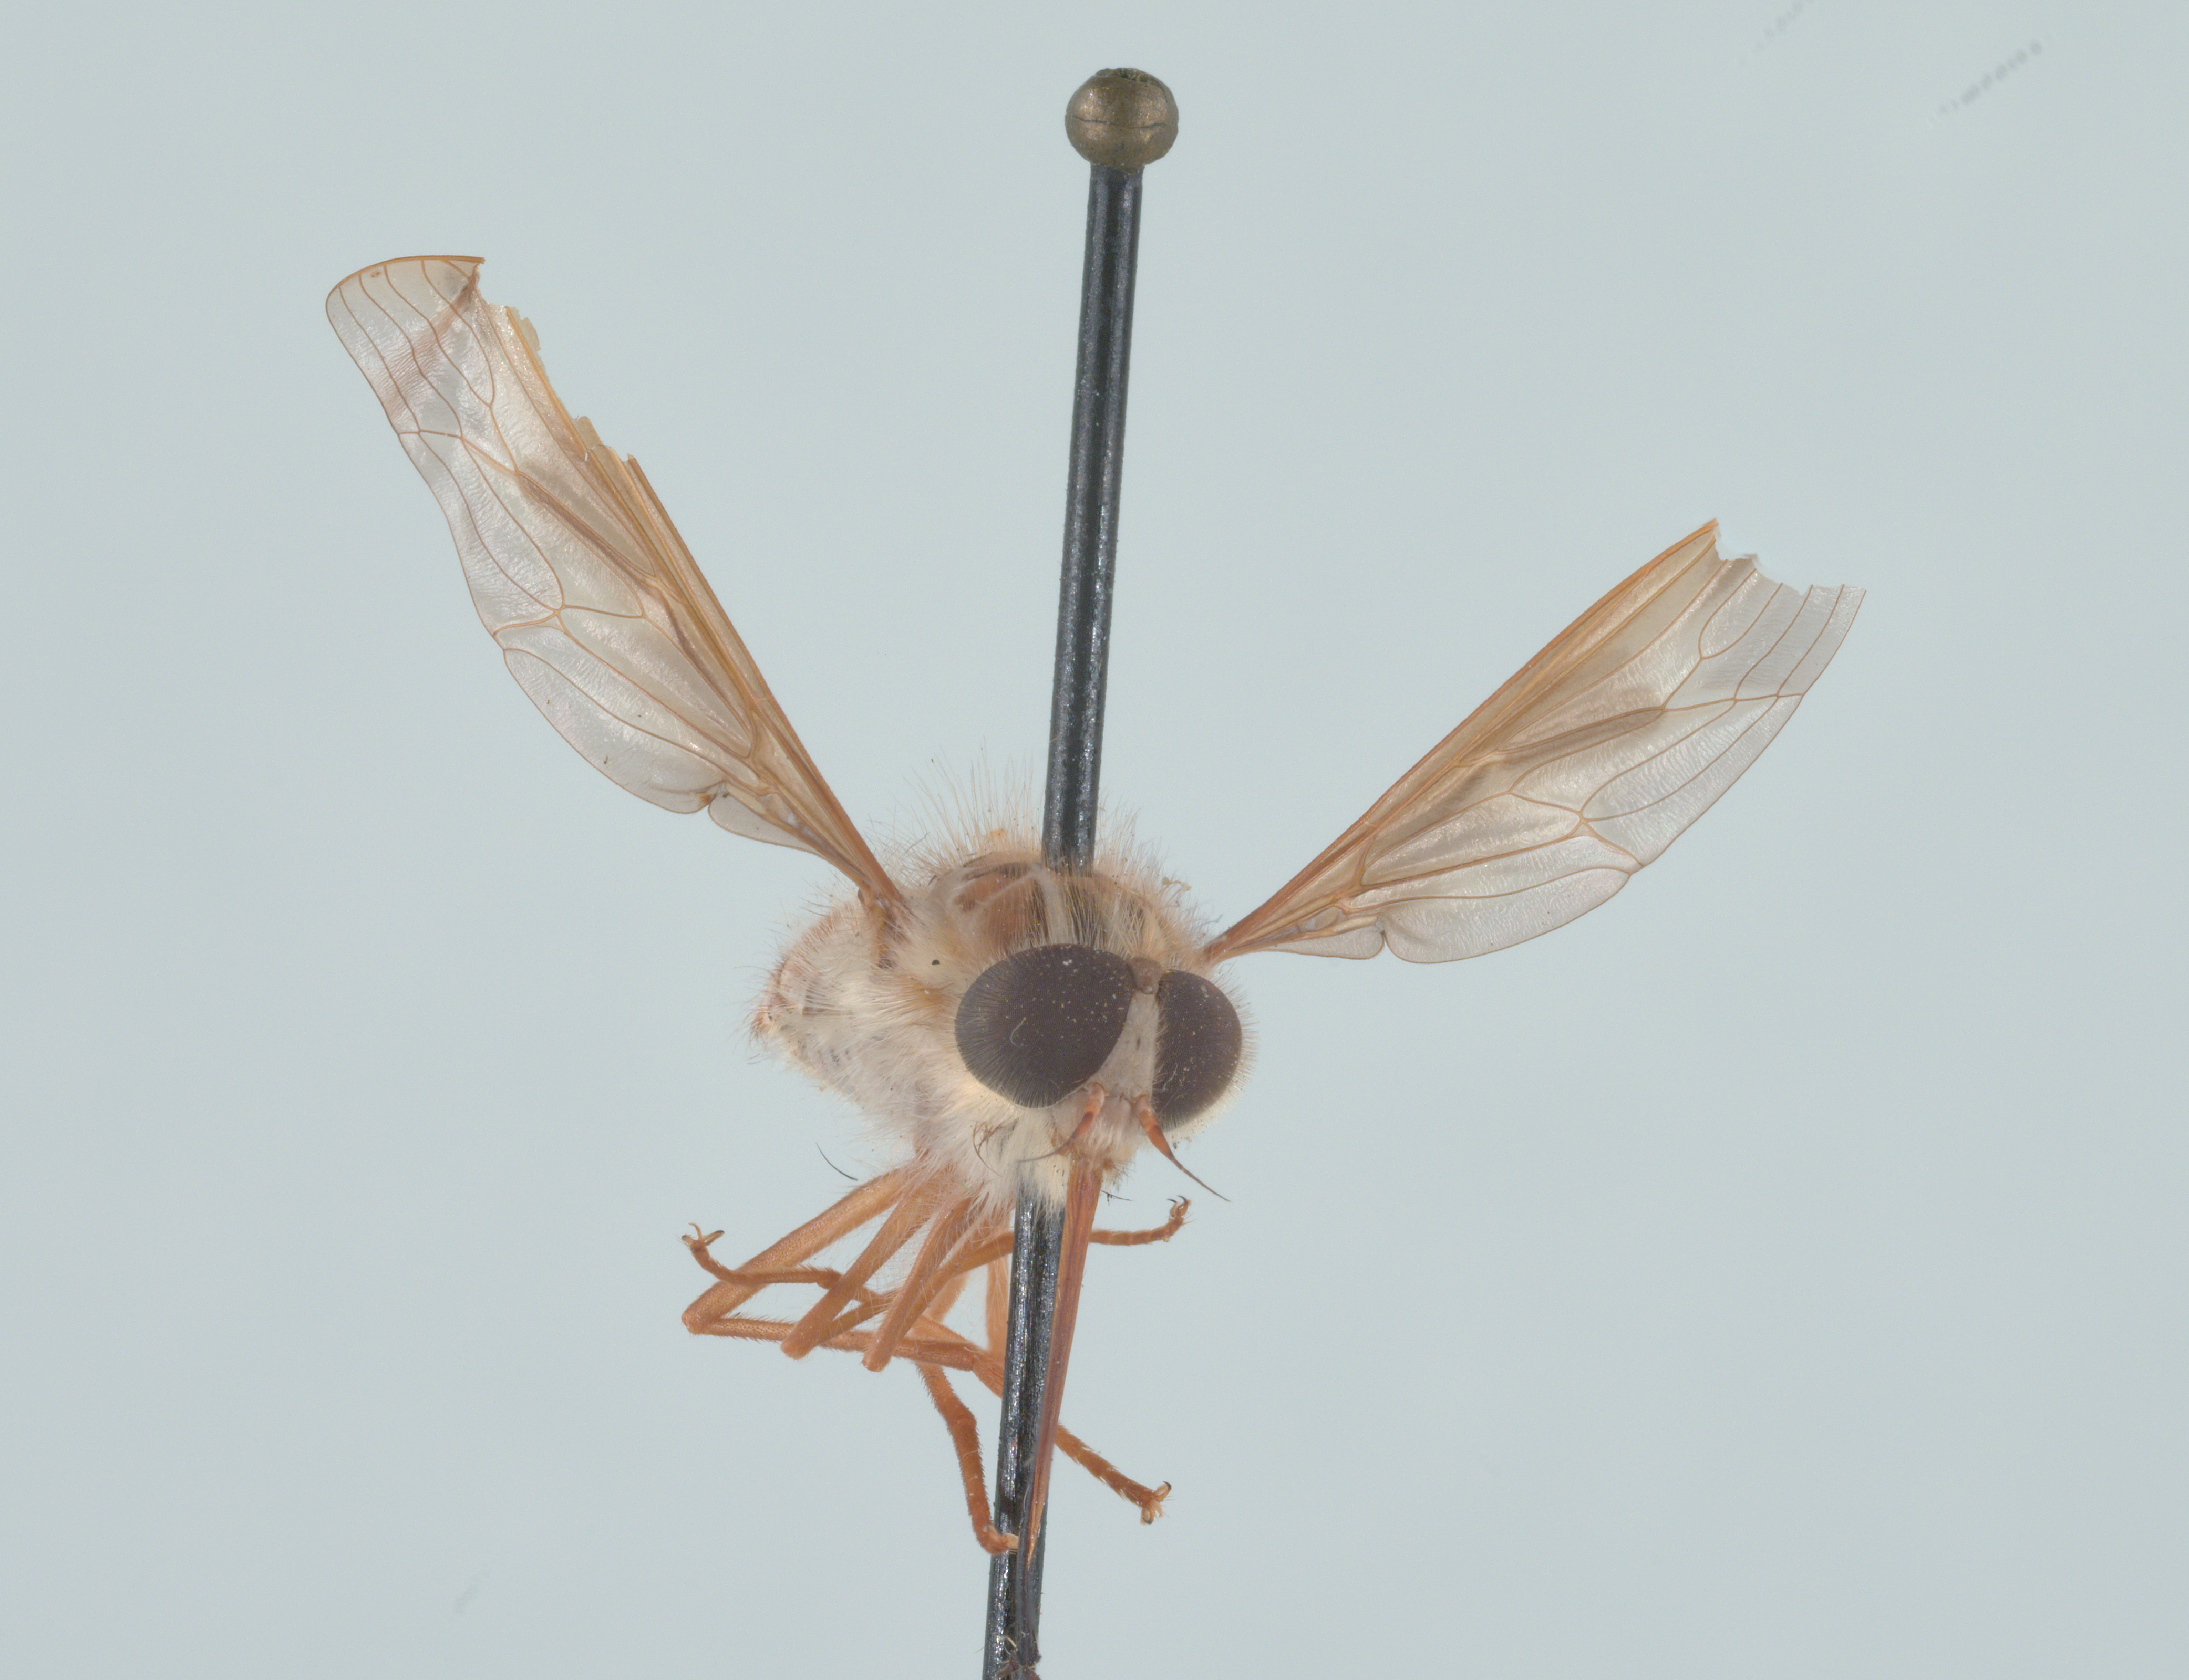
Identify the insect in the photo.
Hirmoneura nubipennis (also Trichophthalma nubipennis)
